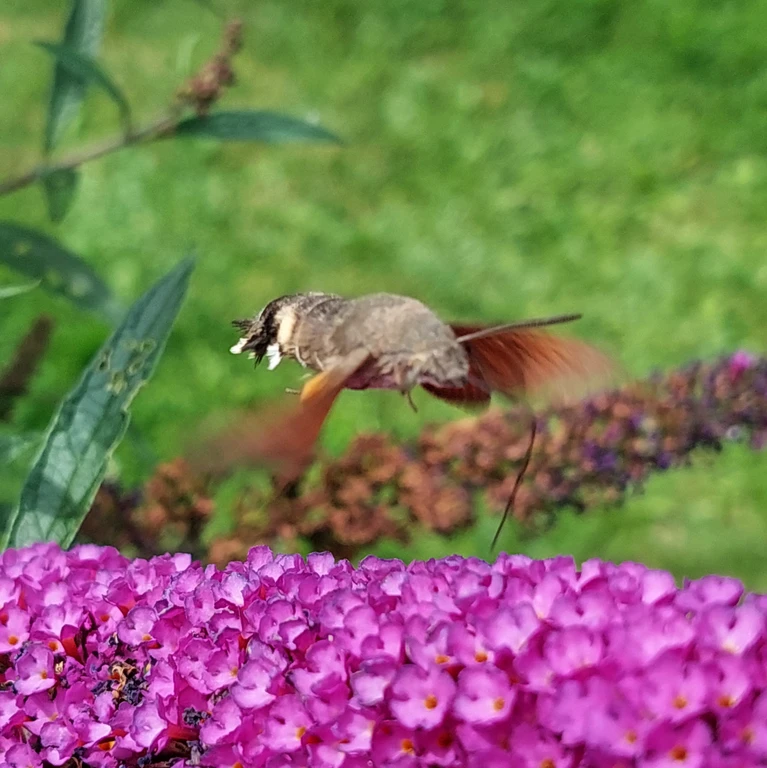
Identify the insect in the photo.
Macroglossum stellatarum
